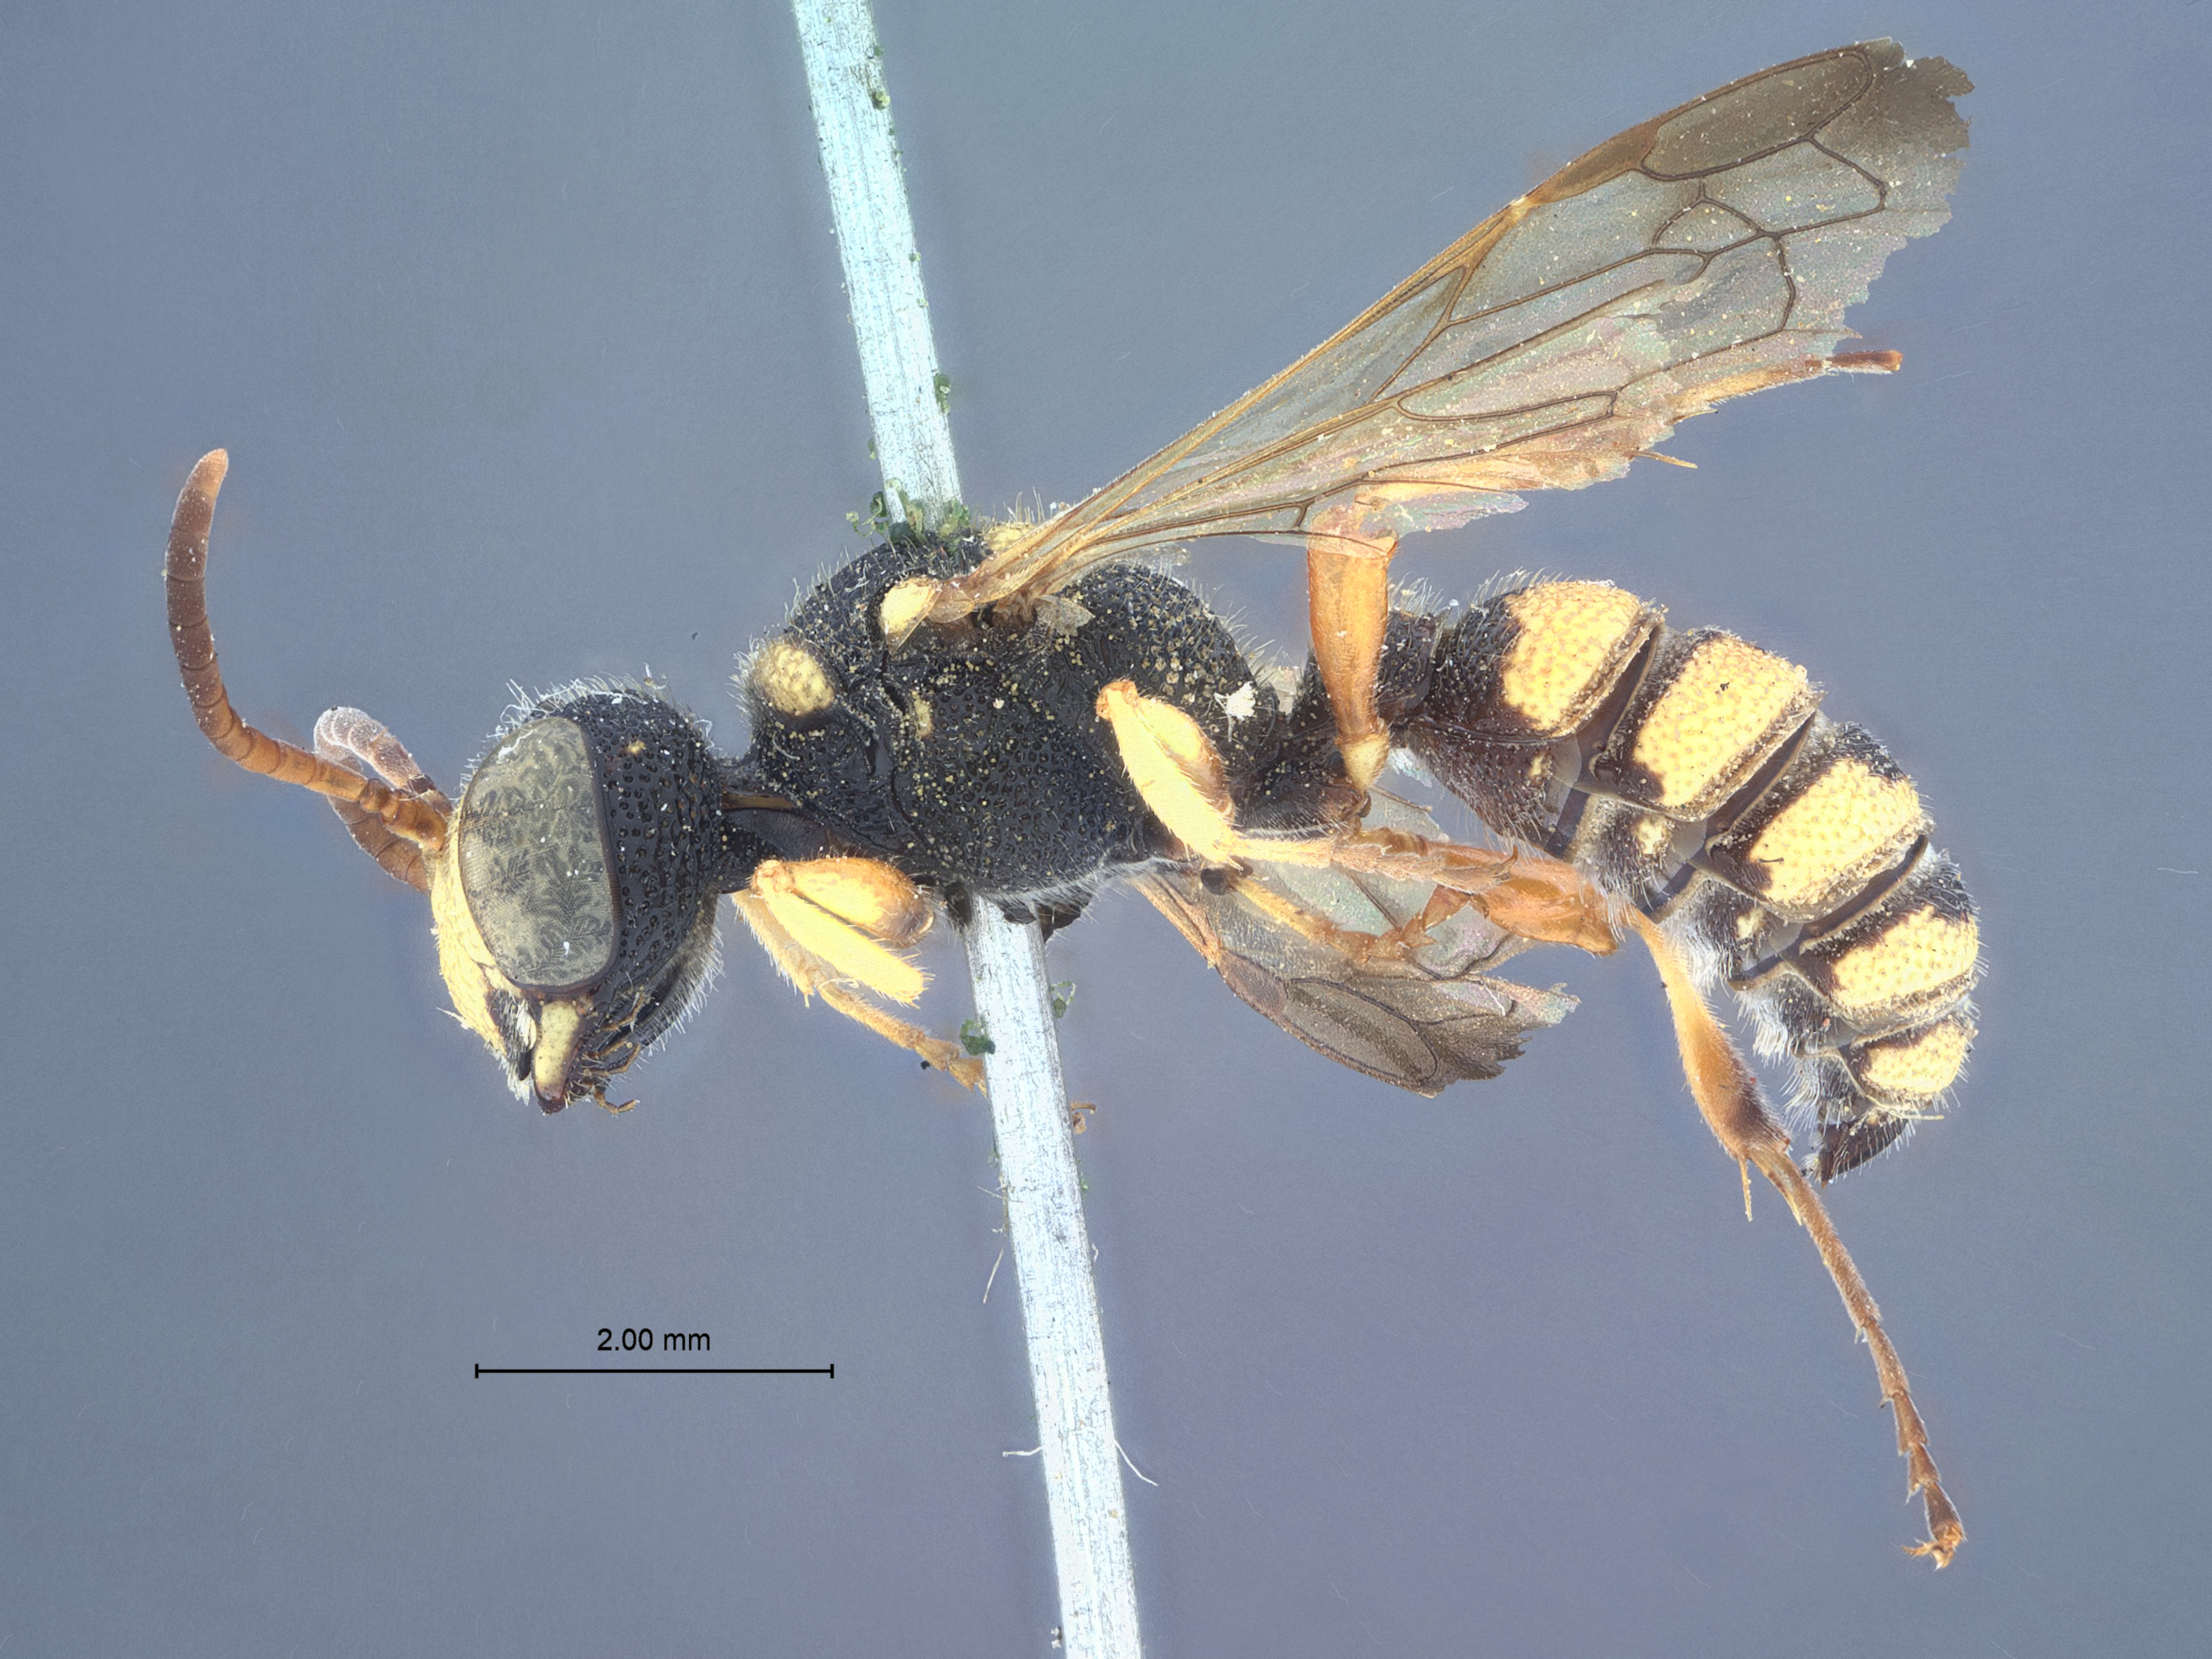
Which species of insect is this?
Cerceris solidaginis
